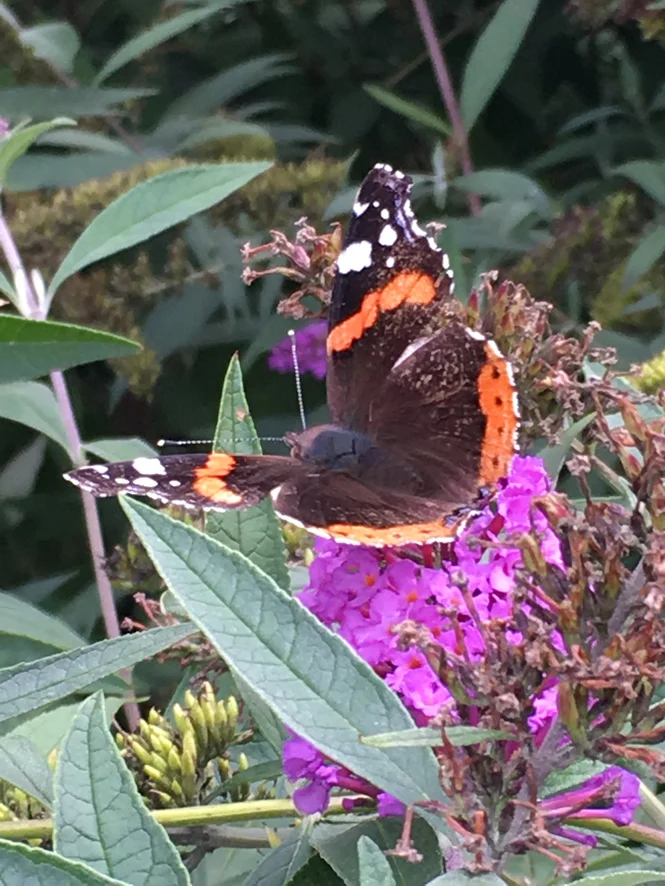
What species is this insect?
Vanessa atalanta
